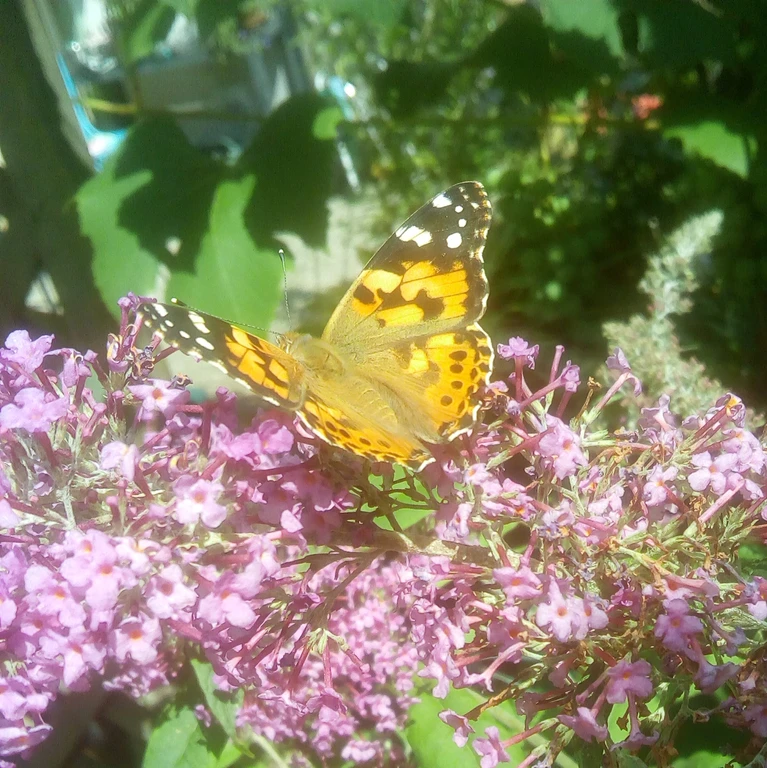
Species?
Vanessa cardui
